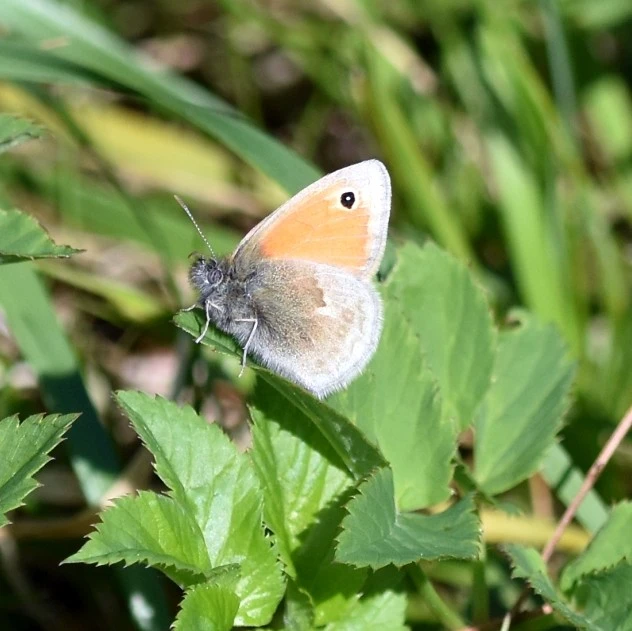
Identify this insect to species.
Coenonympha pamphilus
